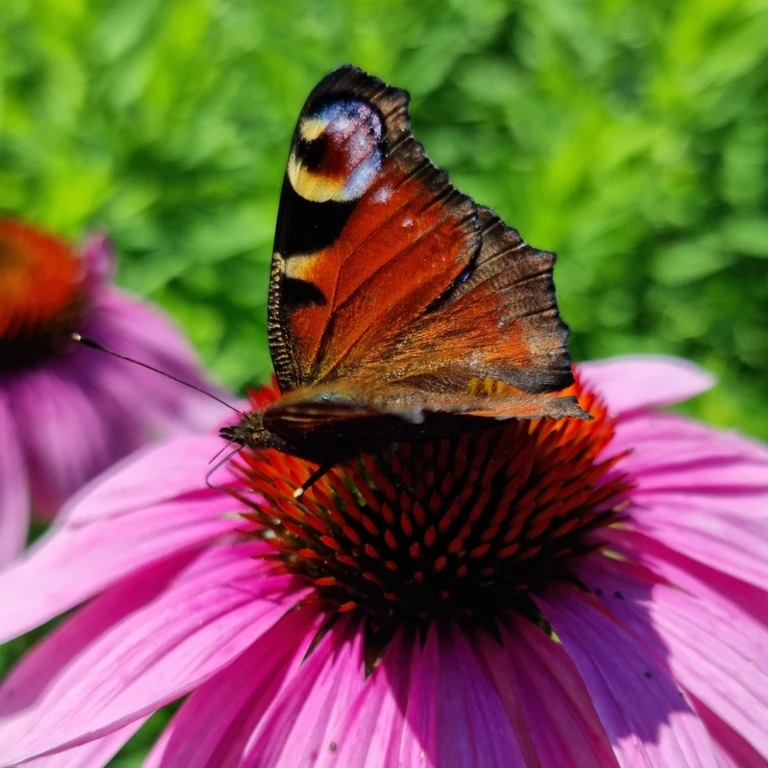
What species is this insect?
Aglais io
